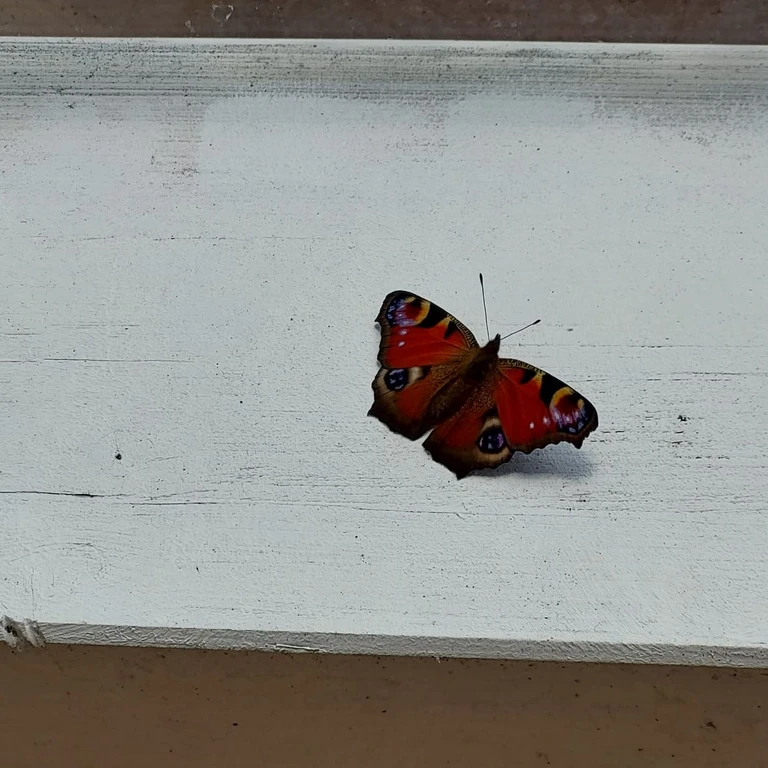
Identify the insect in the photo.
Aglais io
